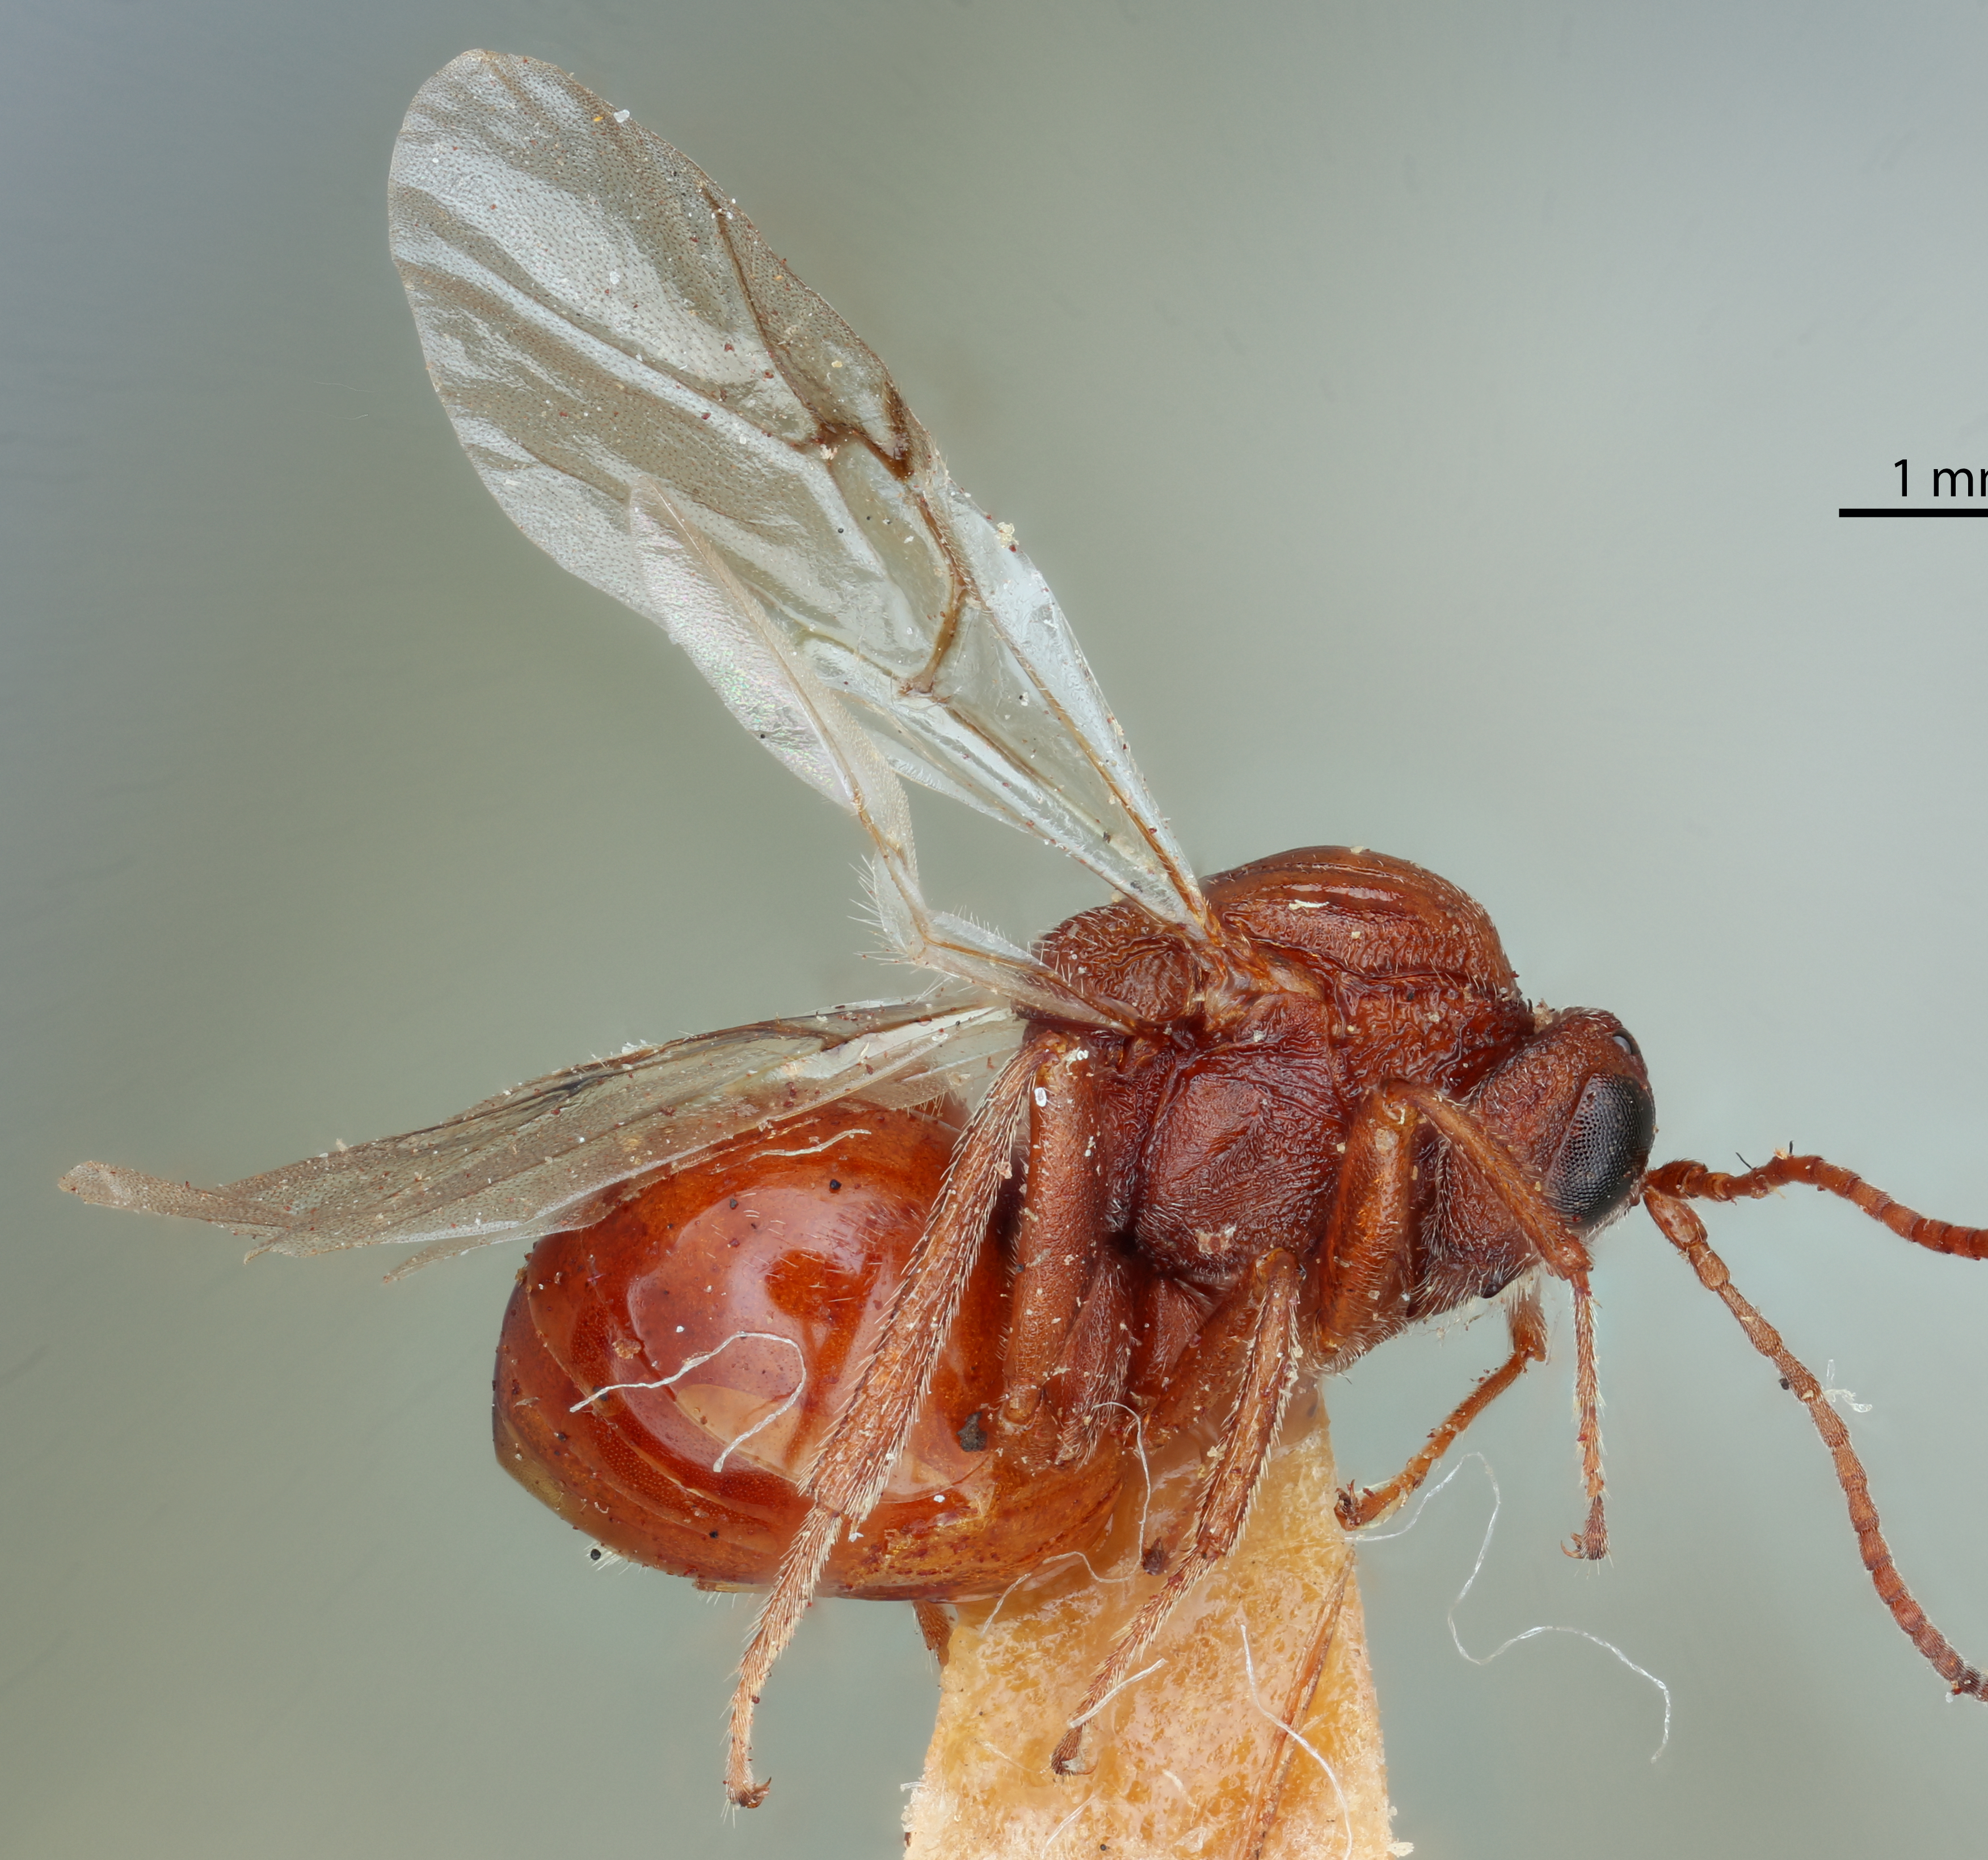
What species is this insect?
Callirhytis ovata
